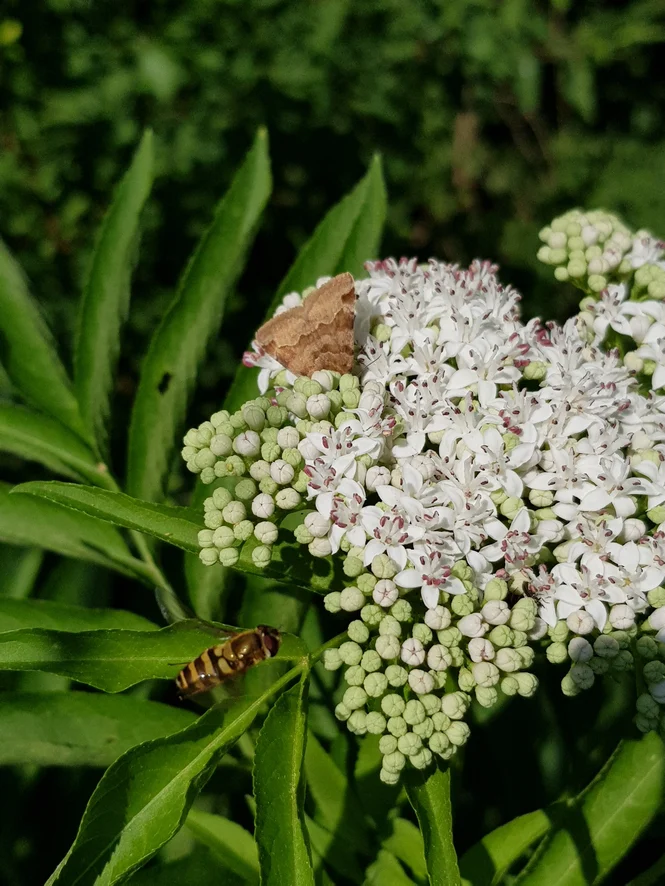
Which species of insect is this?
Euclidia glyphica
